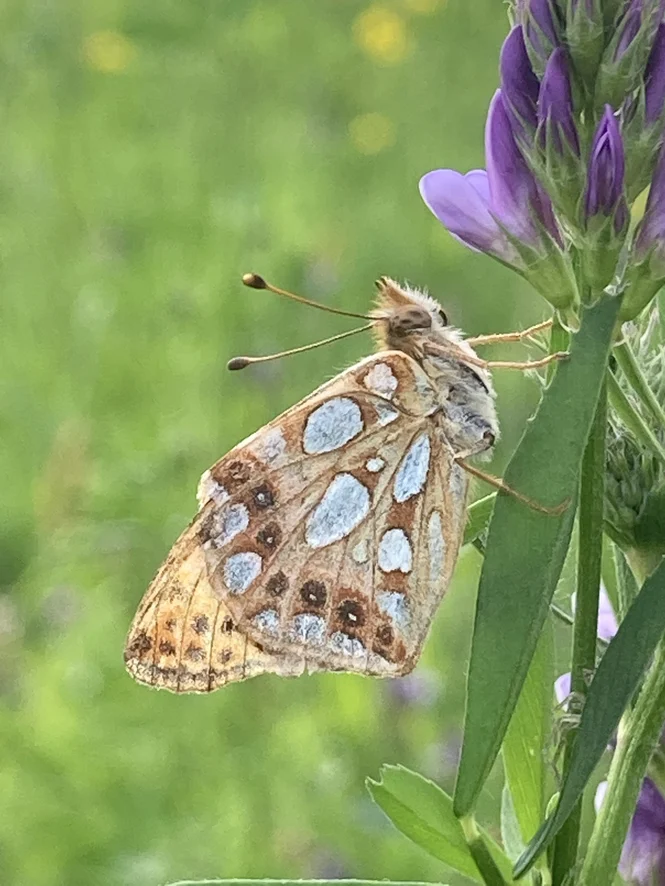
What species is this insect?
Issoria lathonia
